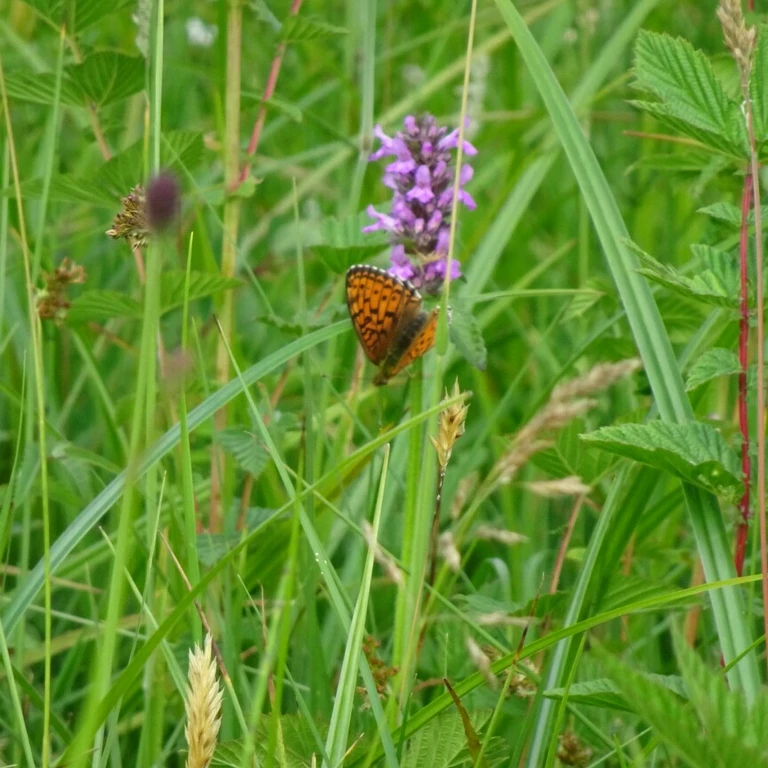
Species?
Brenthis ino
